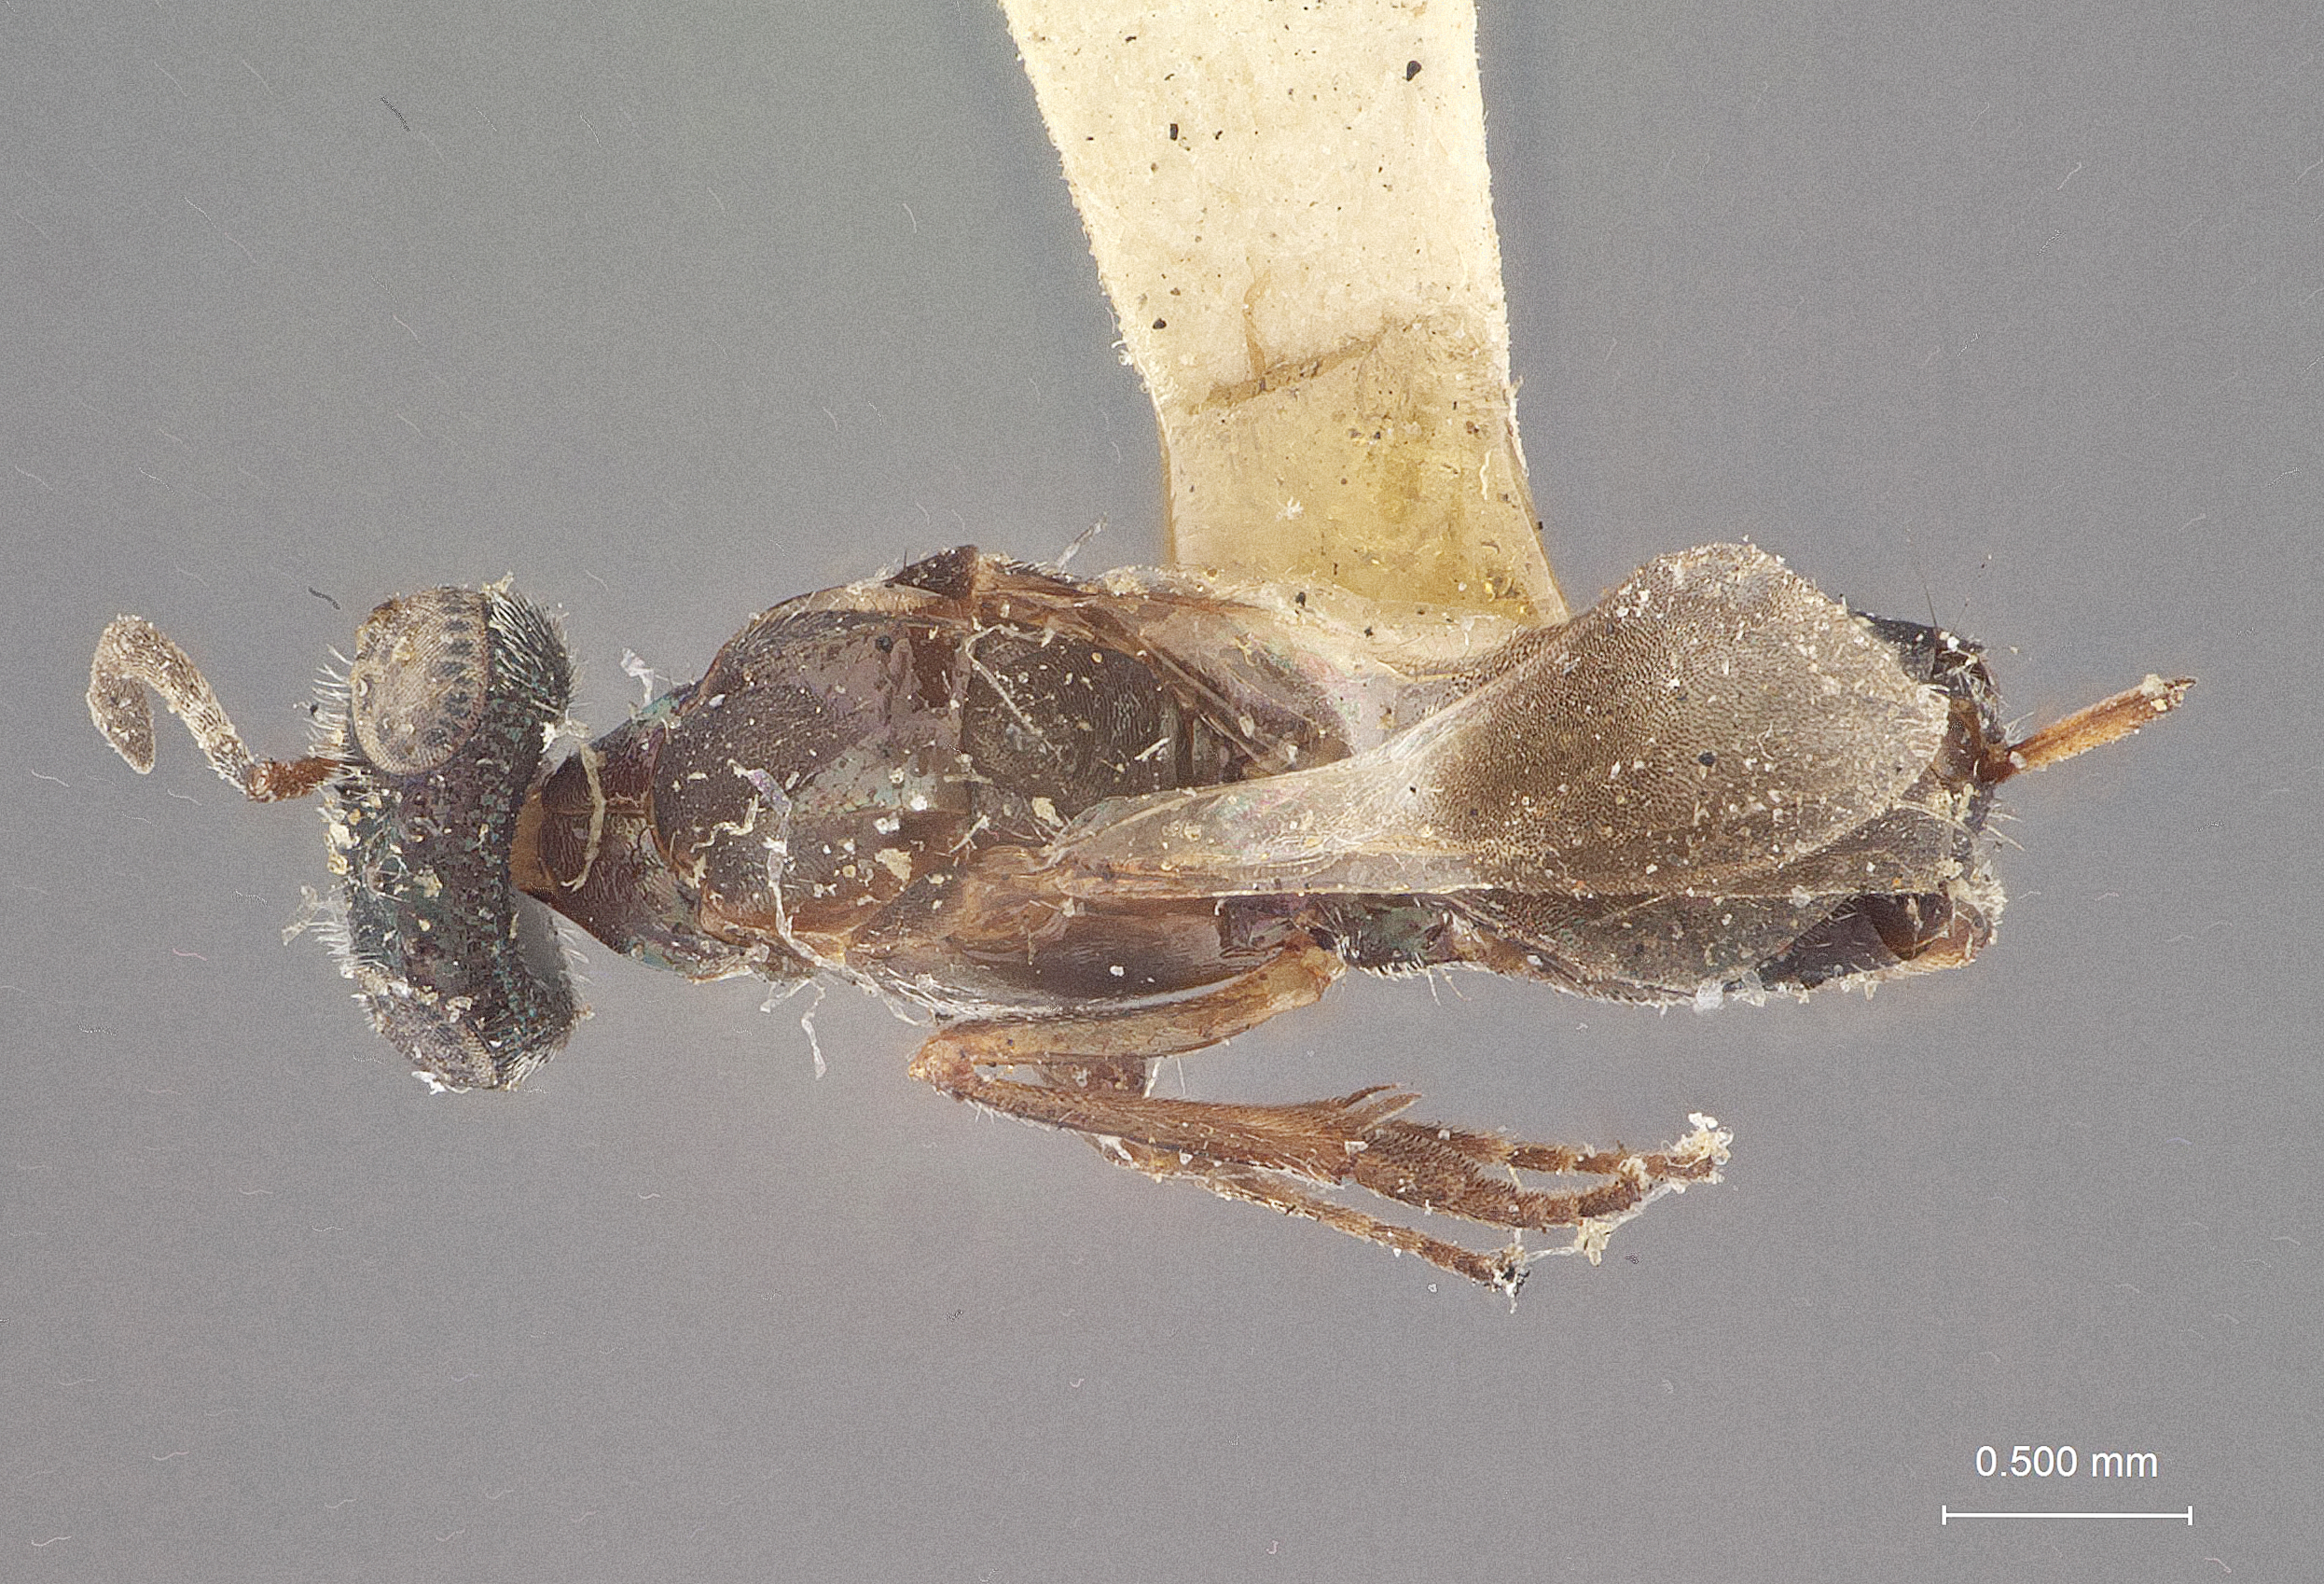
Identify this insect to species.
Eupelmus picea
